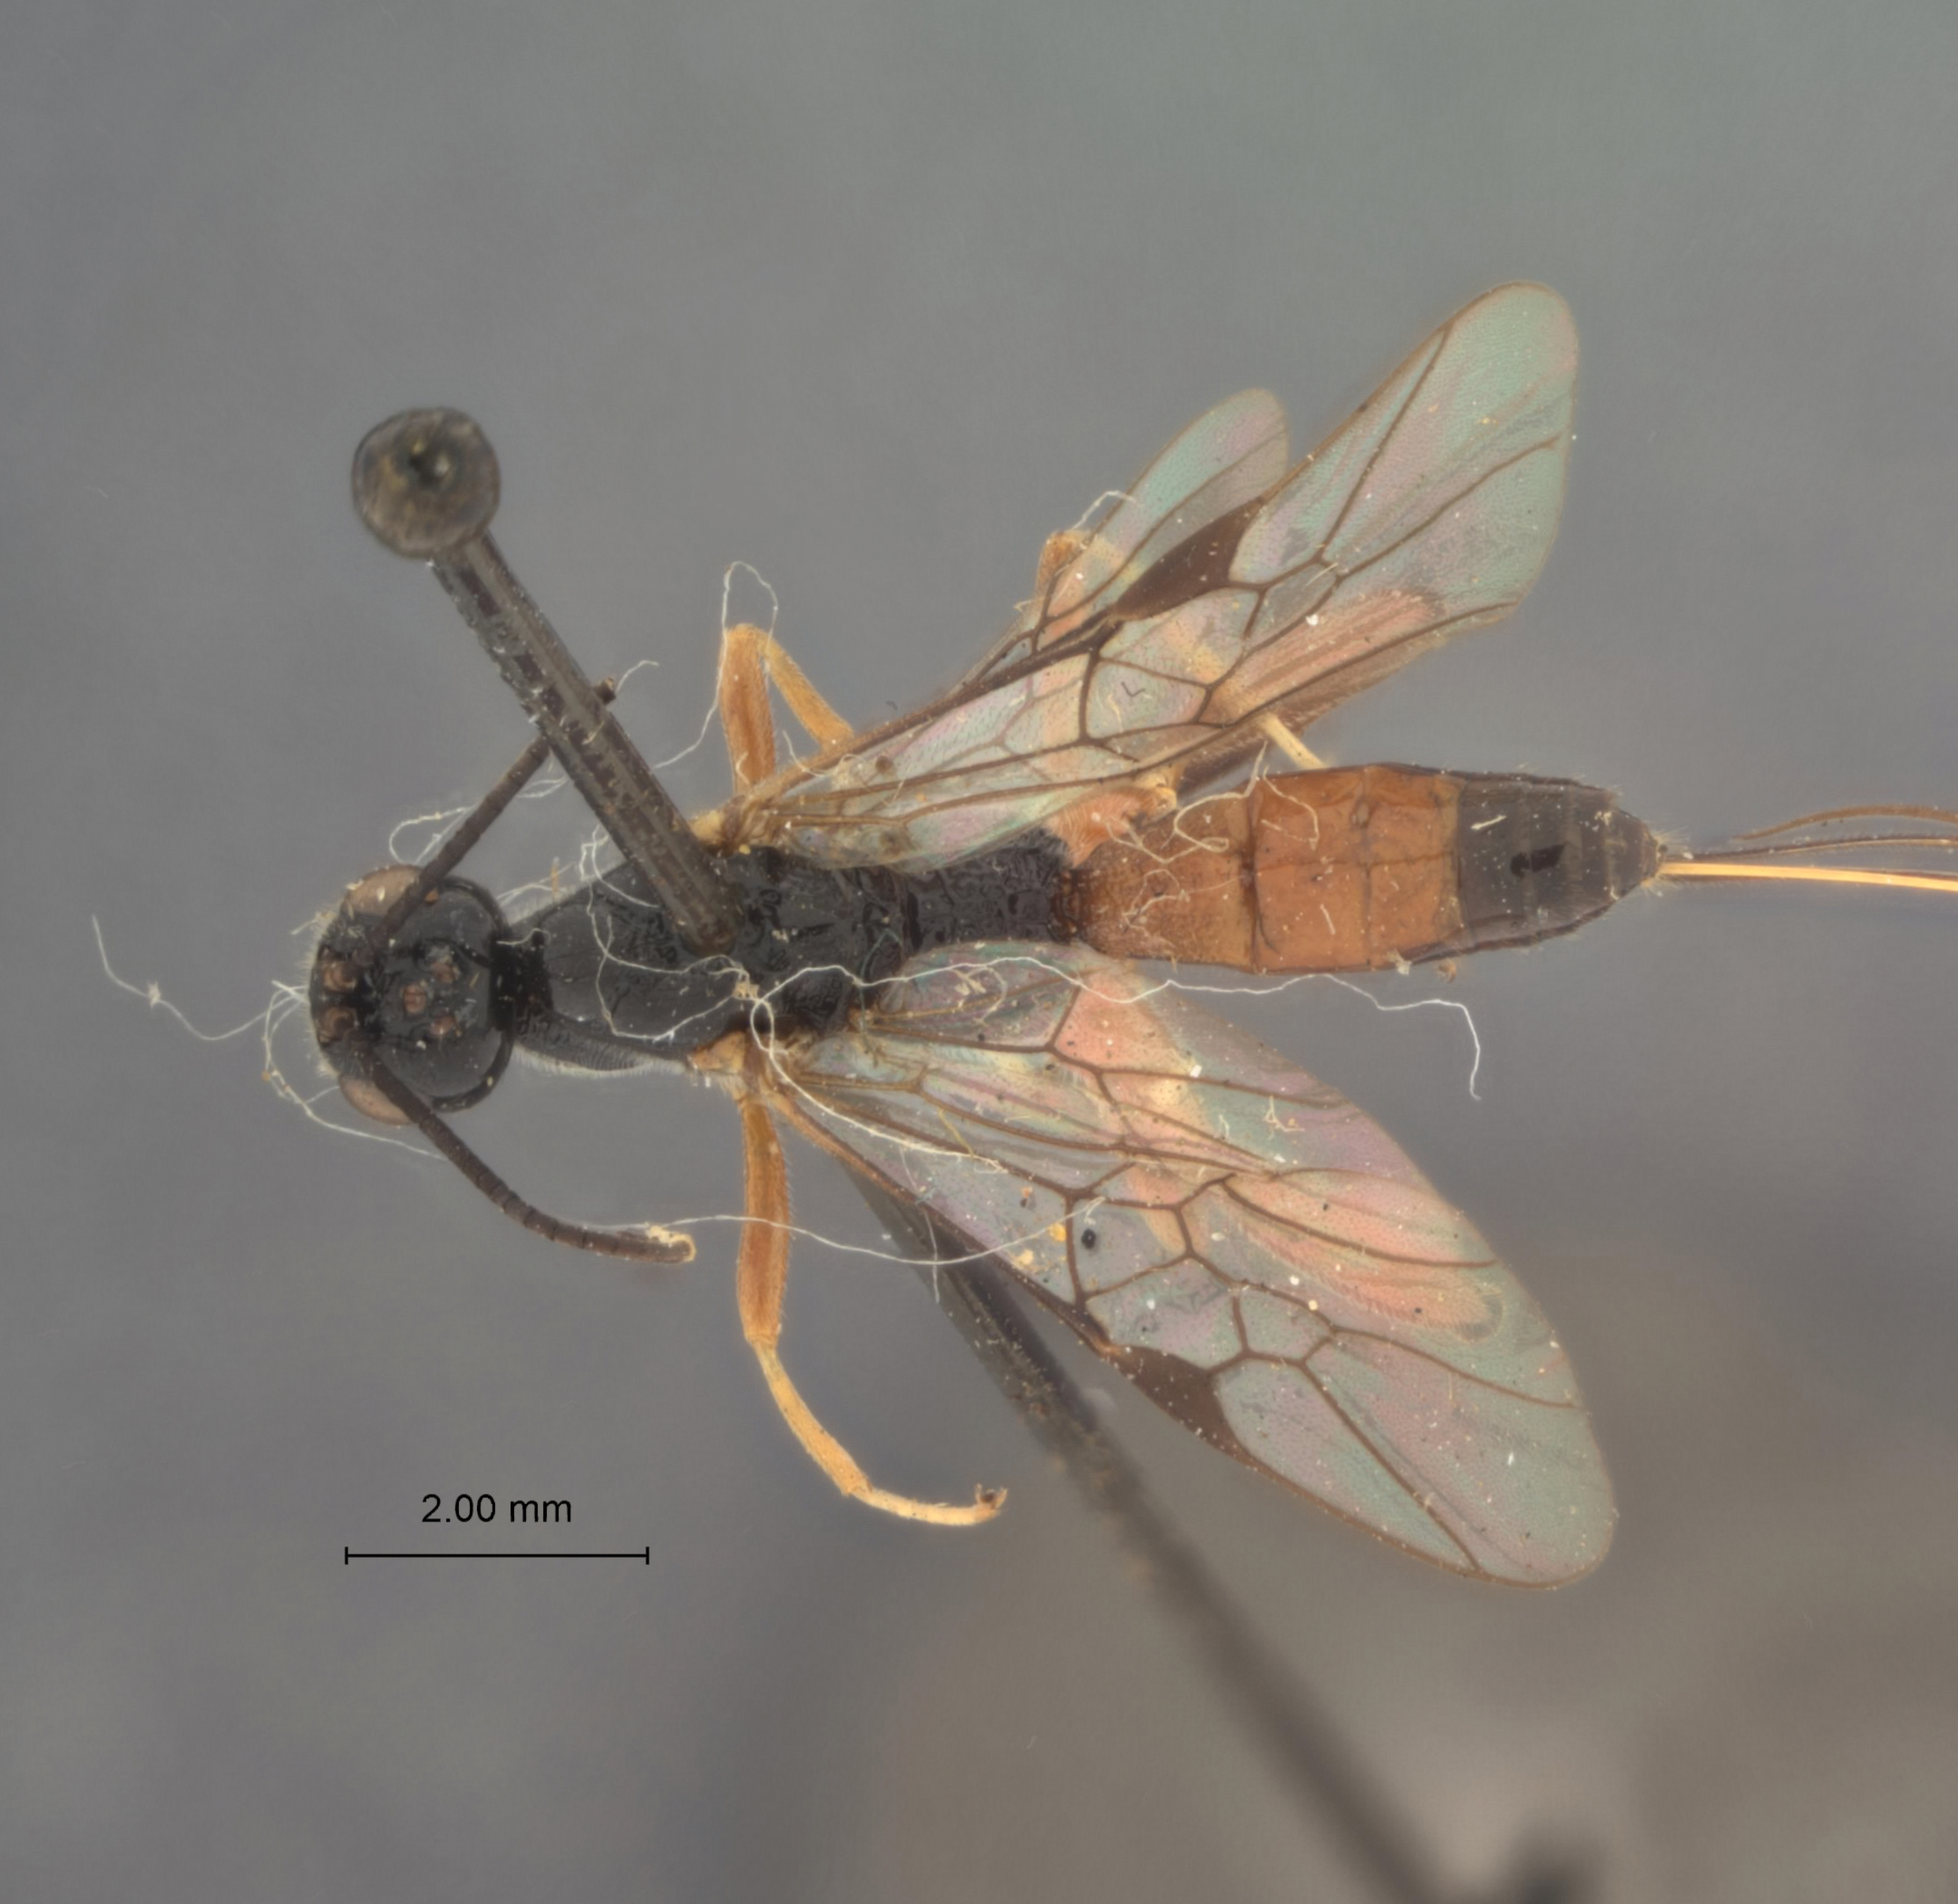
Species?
Helcon castaneae
